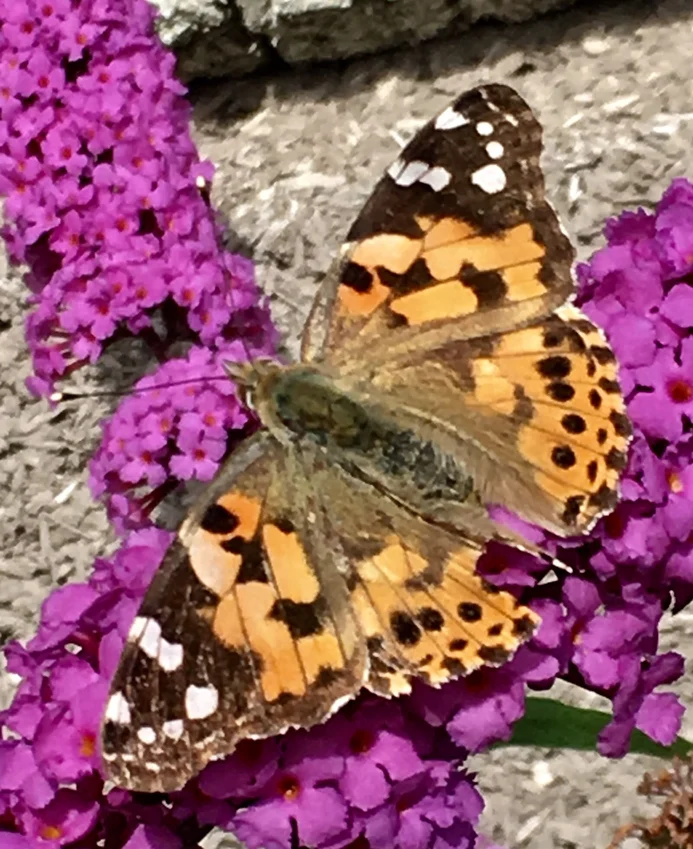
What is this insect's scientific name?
Vanessa cardui
